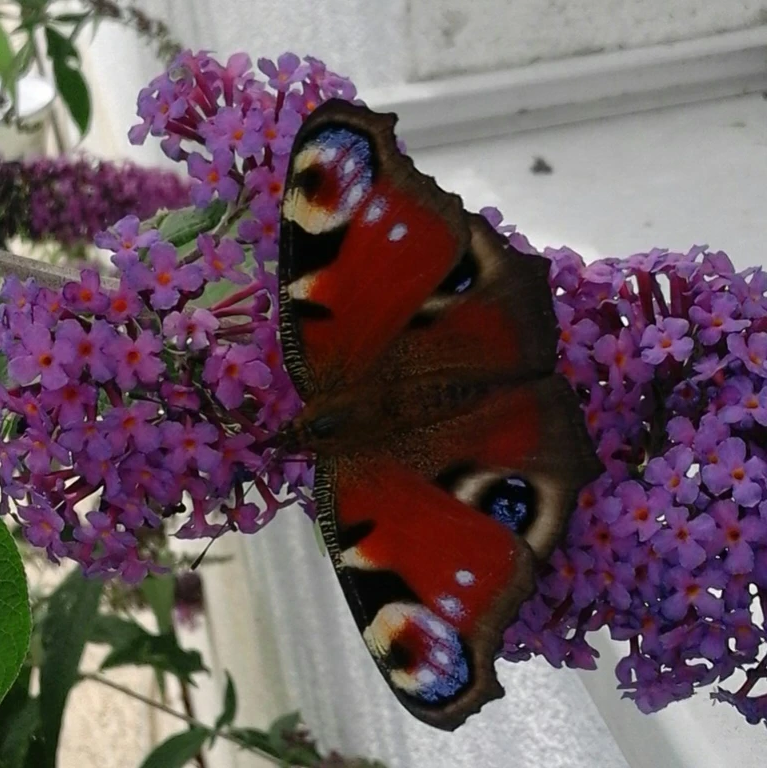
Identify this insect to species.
Aglais io
